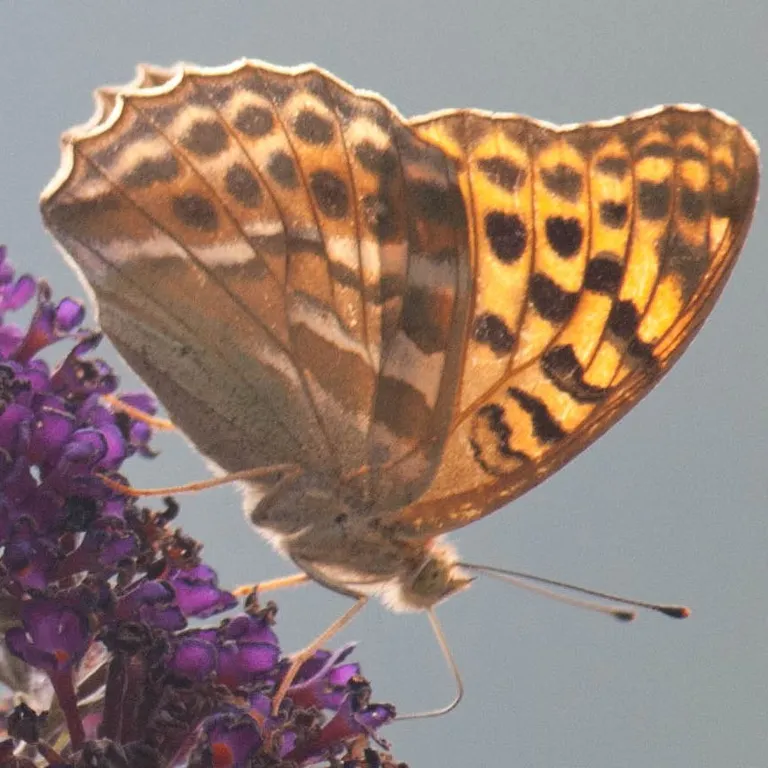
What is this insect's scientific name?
Argynnis paphia
